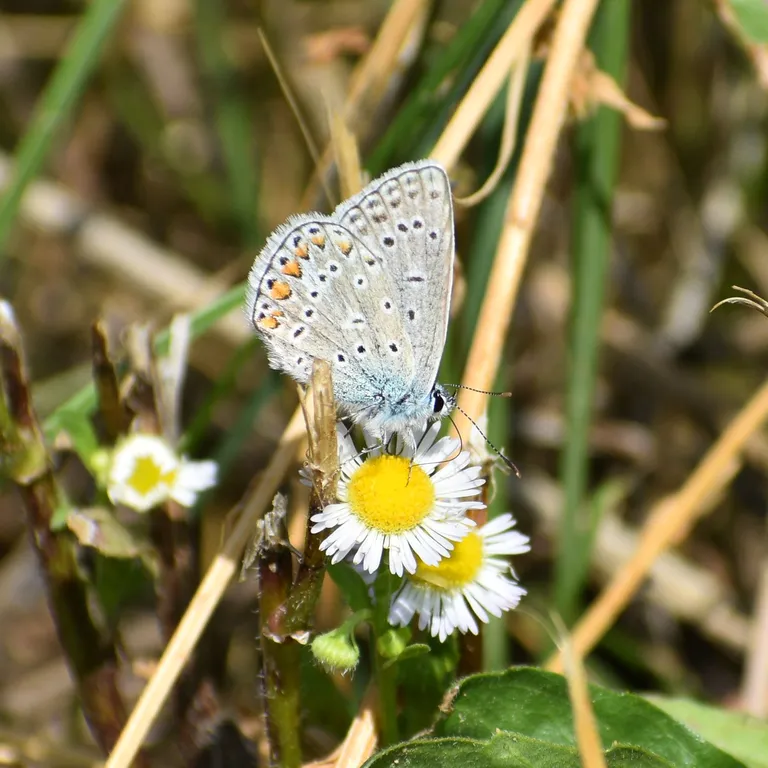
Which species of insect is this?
Polyommatus icarus
